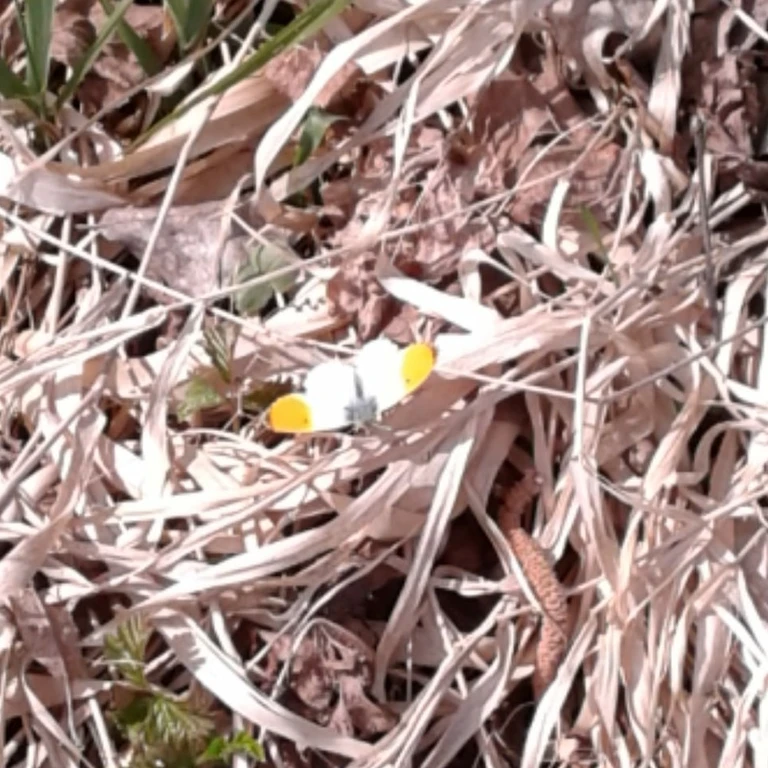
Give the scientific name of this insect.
Anthocharis cardamines
